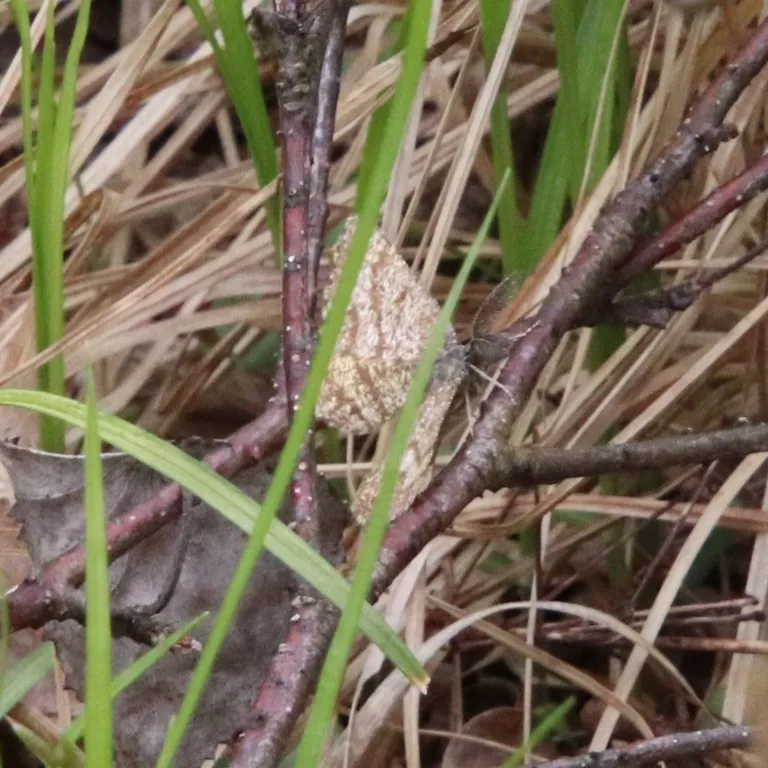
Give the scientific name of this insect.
Ematurga atomaria
